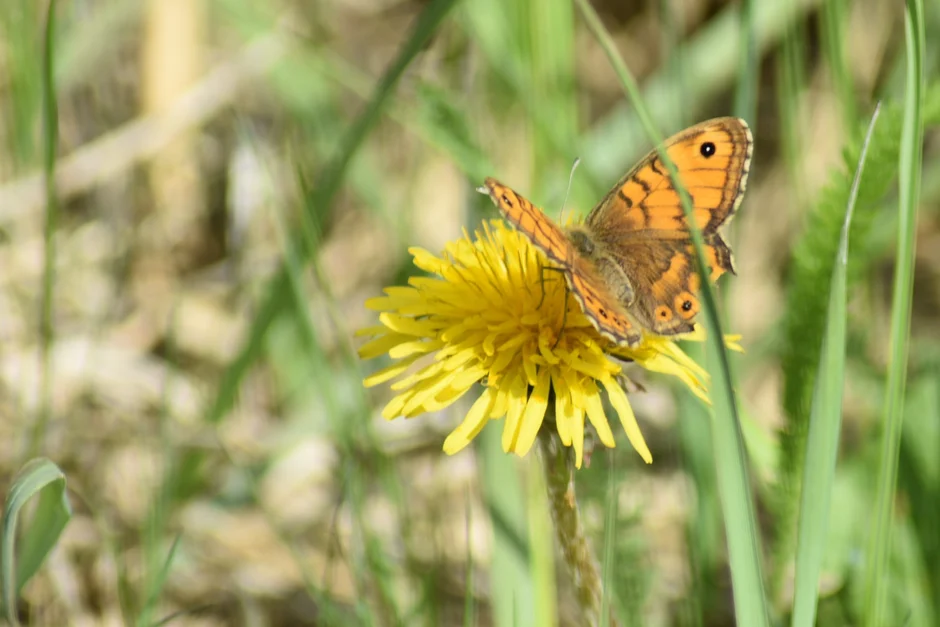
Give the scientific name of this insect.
Lasiommata megera (also Pararge megera)
